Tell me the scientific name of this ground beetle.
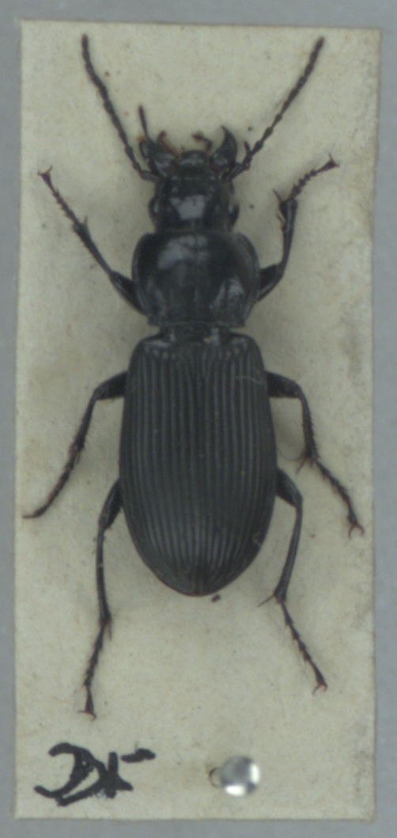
Pterostichus melanarius
